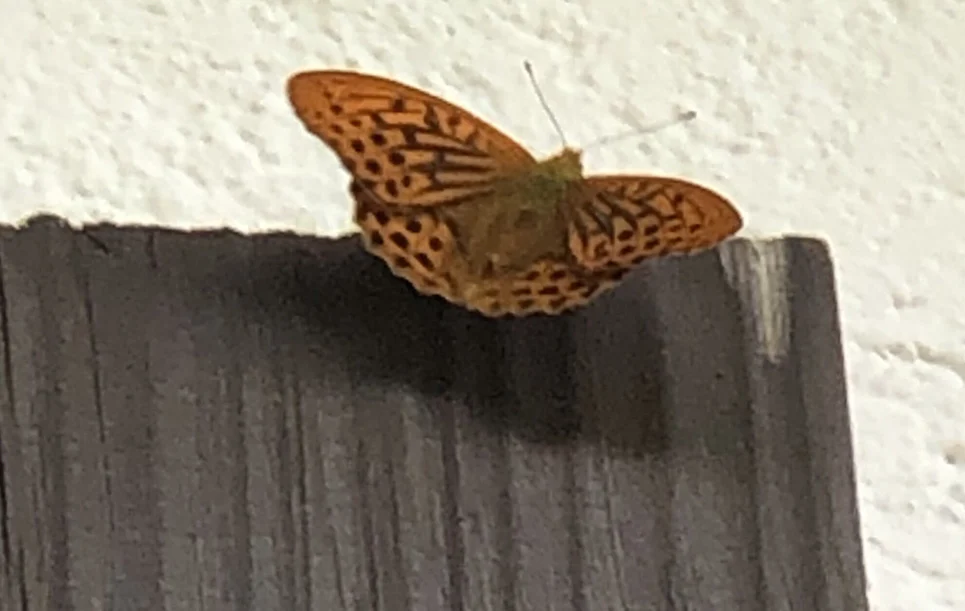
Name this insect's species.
Argynnis paphia
